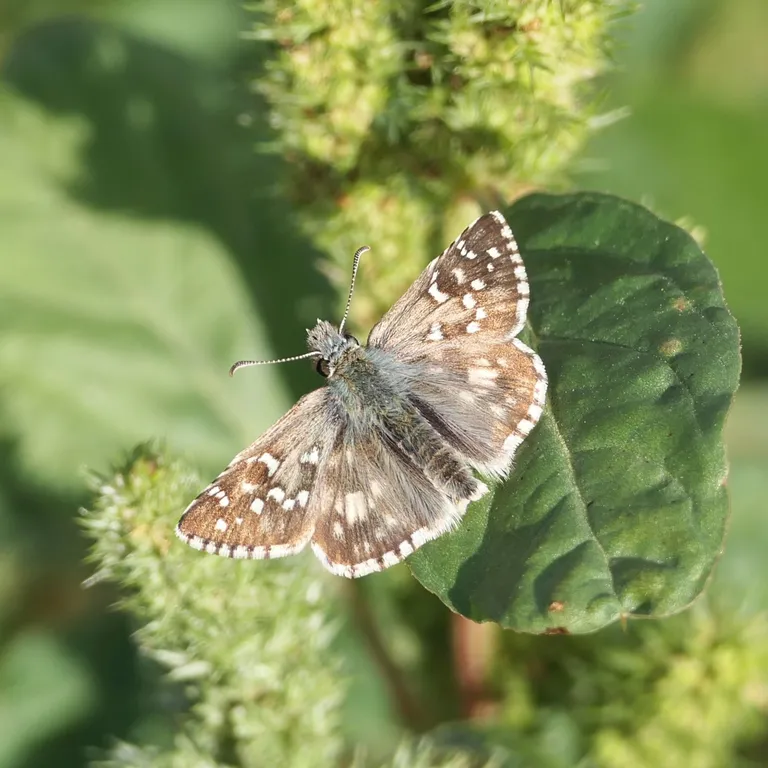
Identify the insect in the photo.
Pyrgus armoricanus
